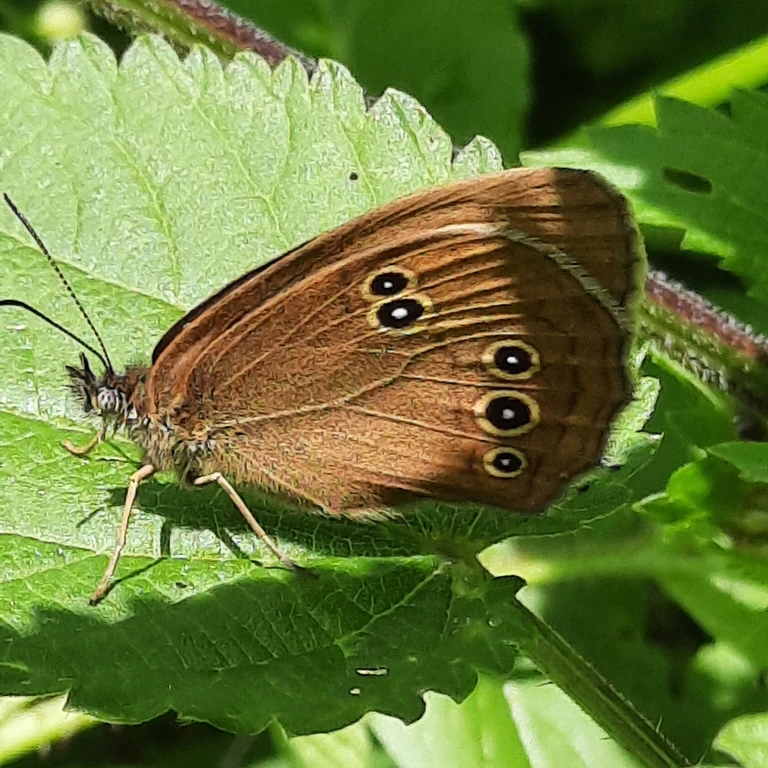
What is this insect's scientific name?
Aphantopus hyperantus
